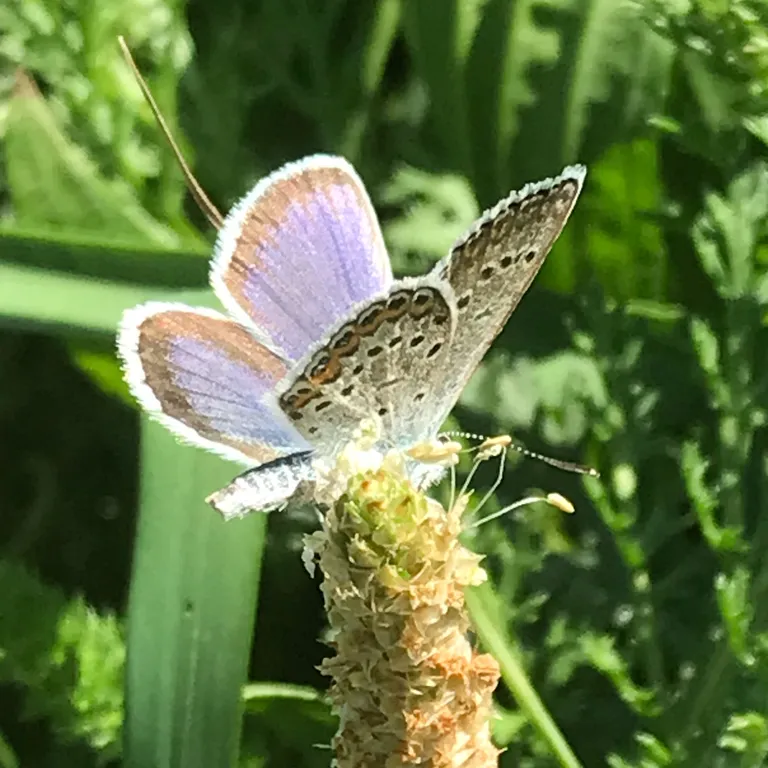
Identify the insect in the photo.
Plebejus argus
